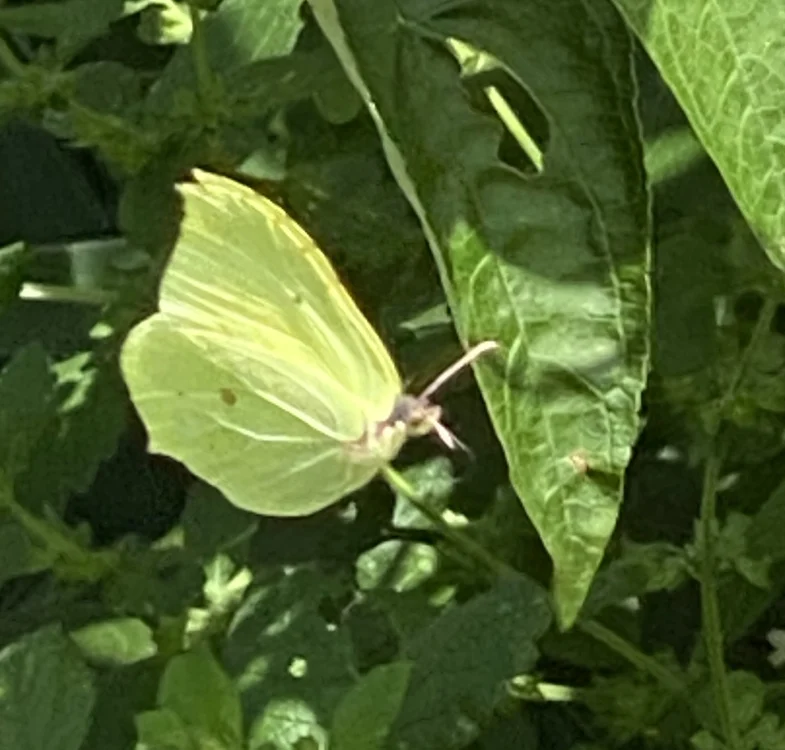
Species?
Gonepteryx rhamni
